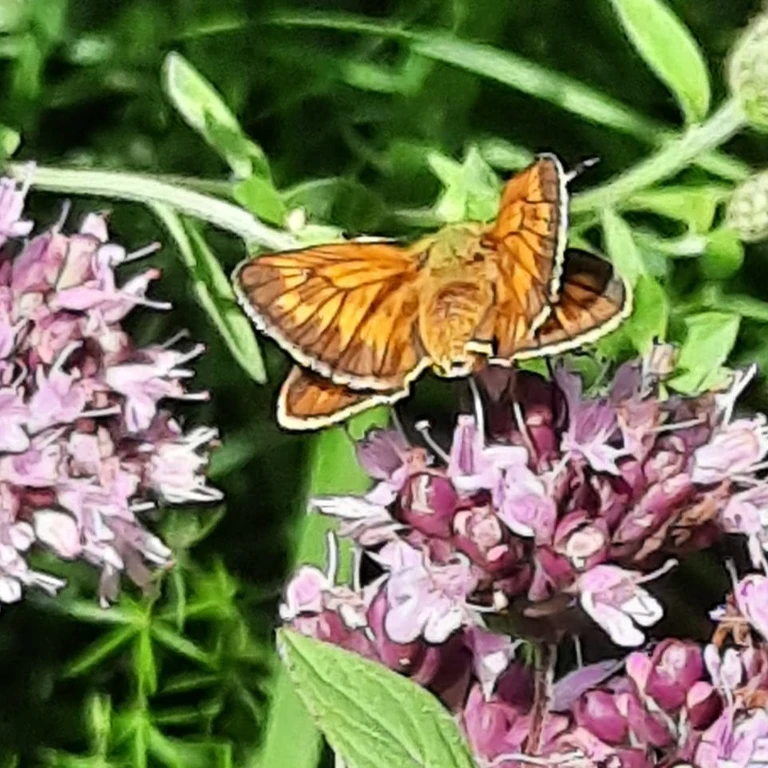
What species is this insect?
Ochlodes sylvanus (also Ochlodes venata)
